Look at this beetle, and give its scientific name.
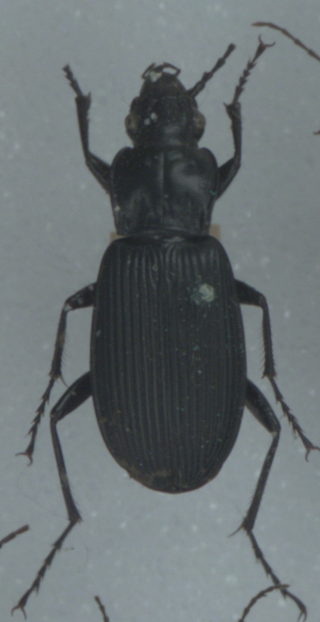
Pterostichus niger
